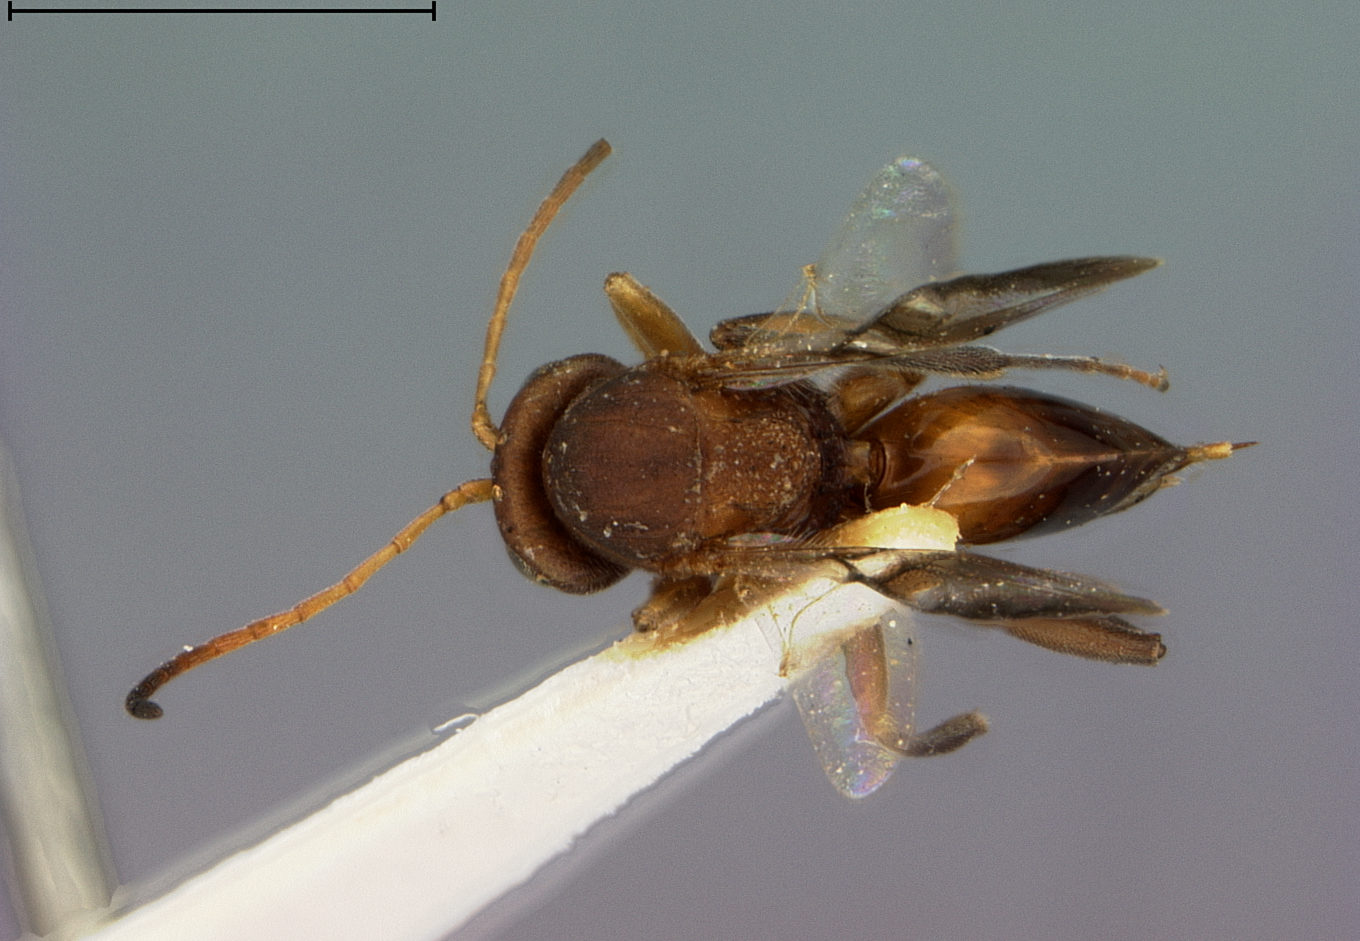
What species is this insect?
Loxaulus trizonalis
